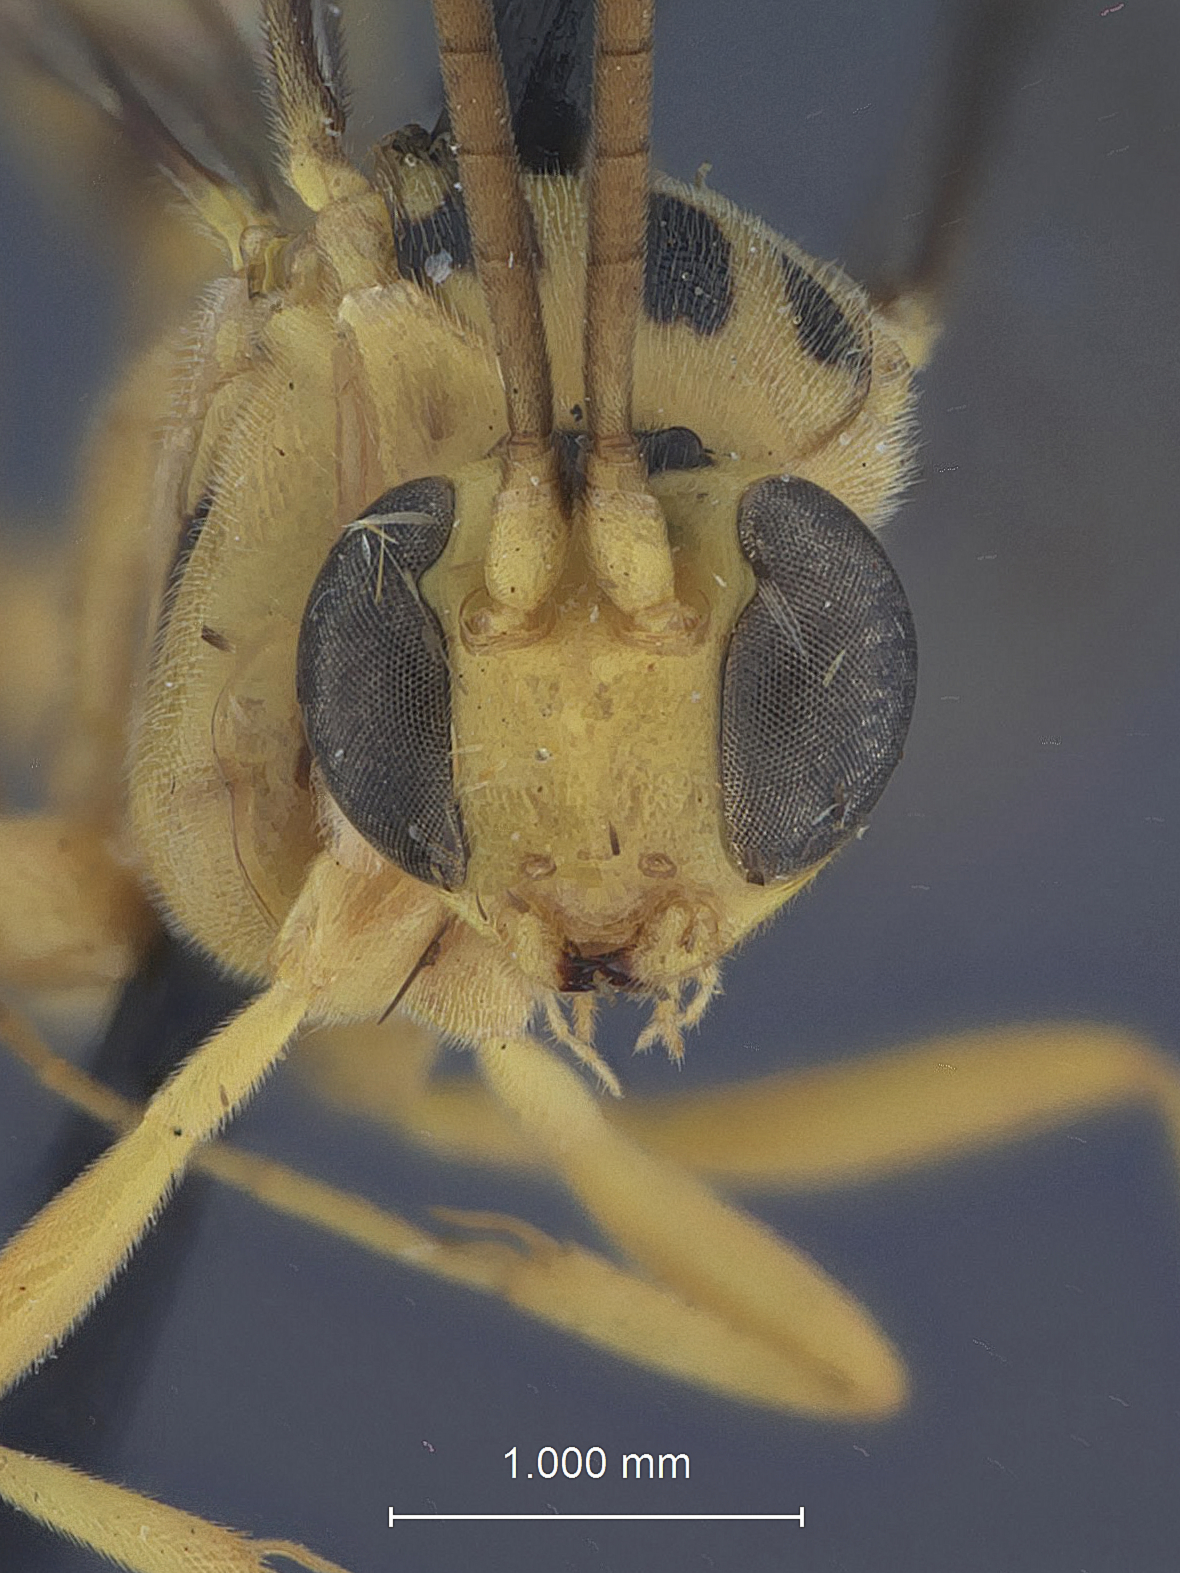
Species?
Brachycyrtus baltazarae
